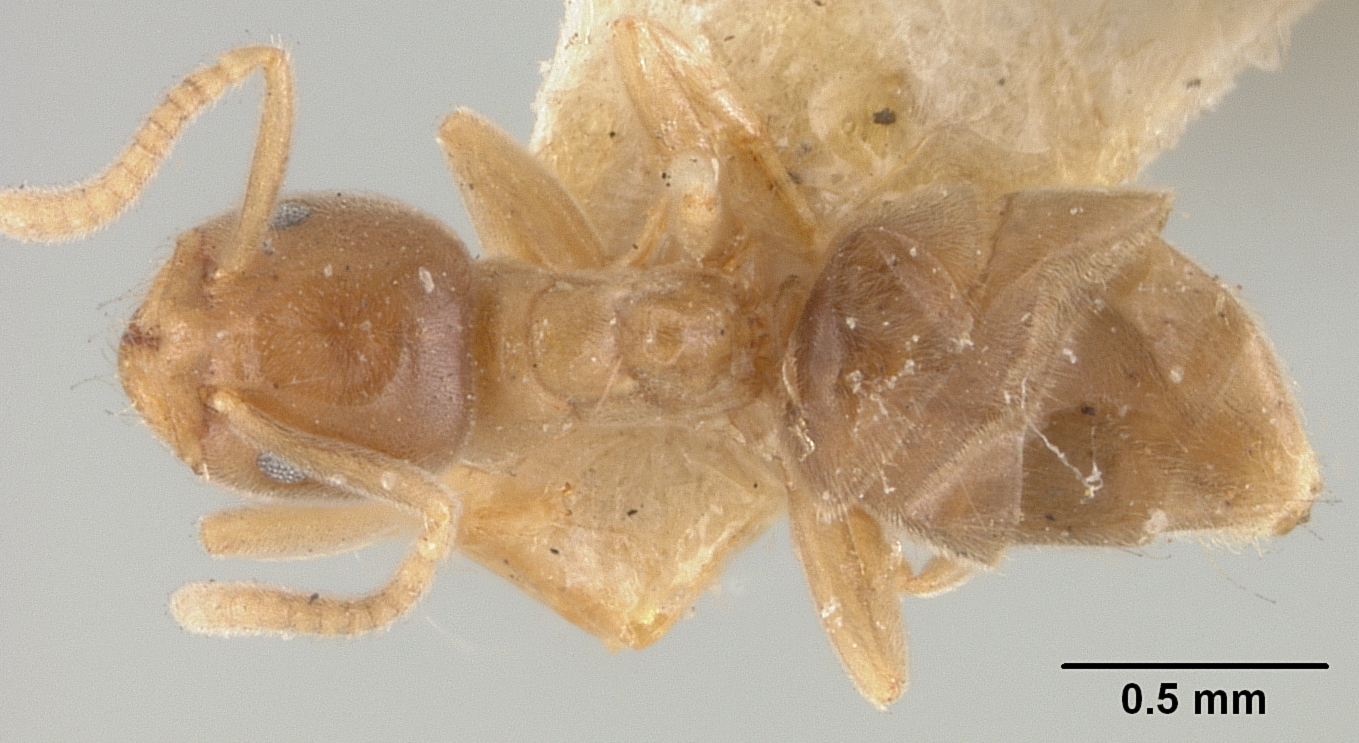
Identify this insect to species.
Bothriomyrmex wroughtonii
